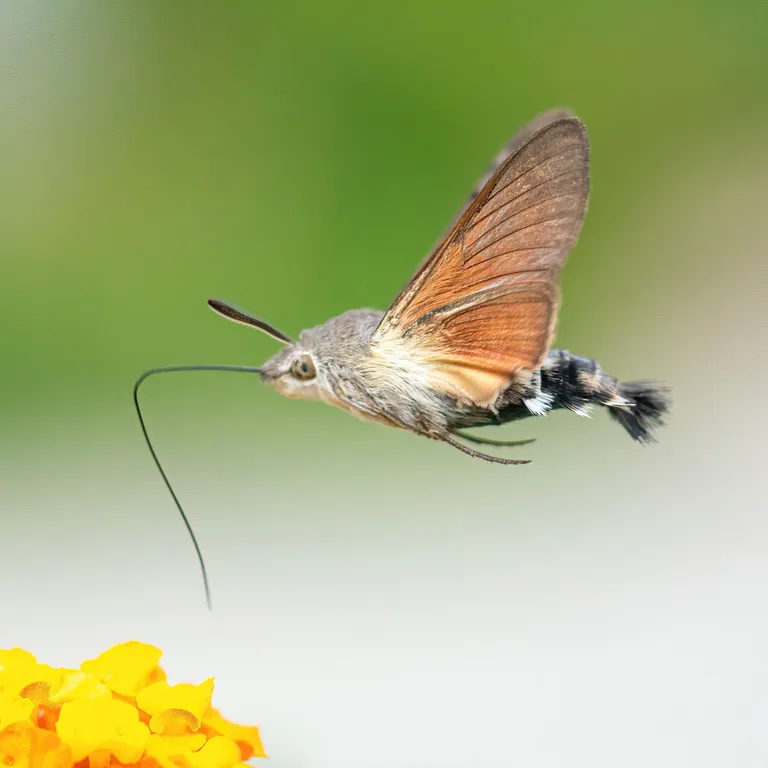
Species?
Macroglossum stellatarum
